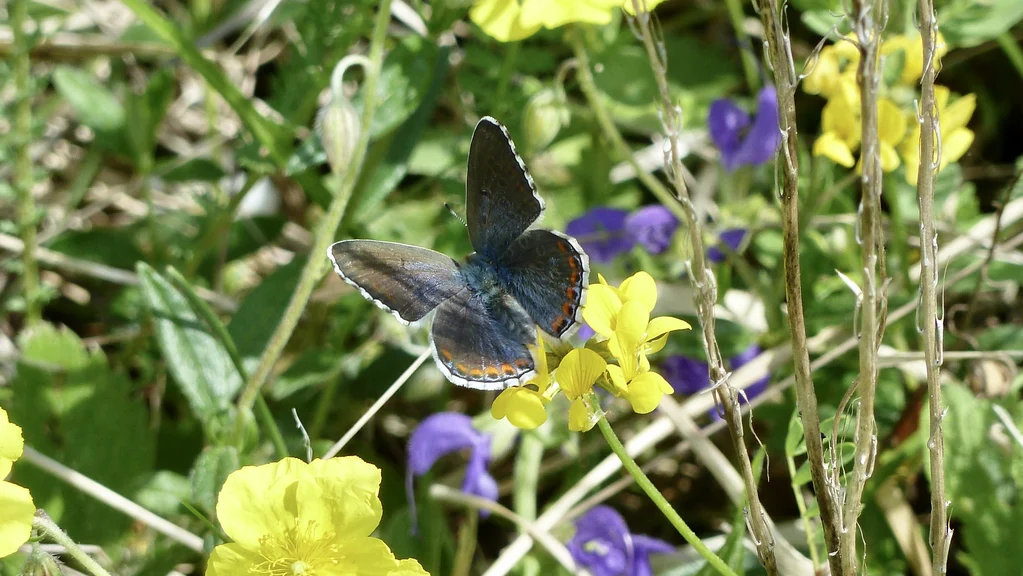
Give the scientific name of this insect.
Lysandra bellargus
